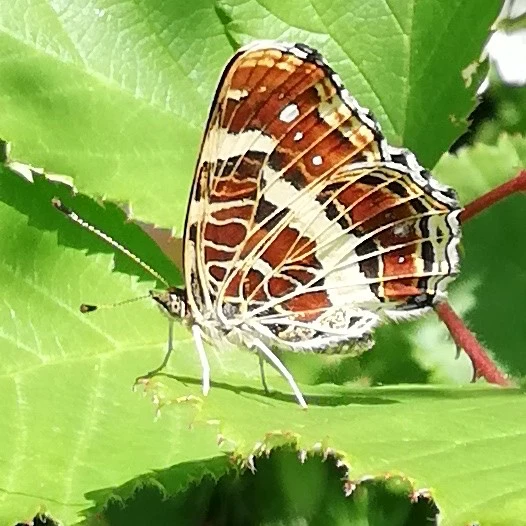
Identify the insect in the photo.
Araschnia levana
